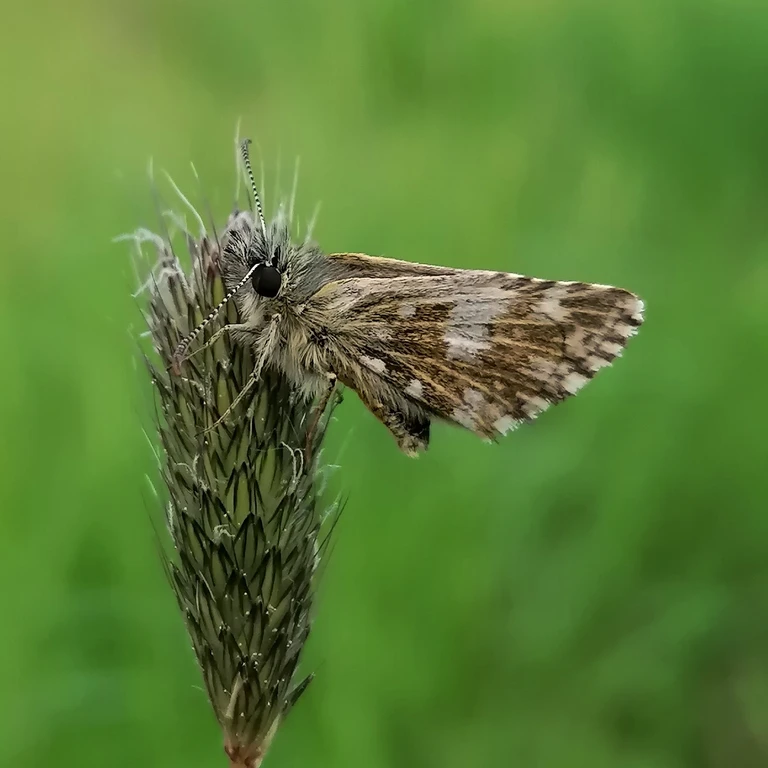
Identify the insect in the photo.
Pyrgus malvae
